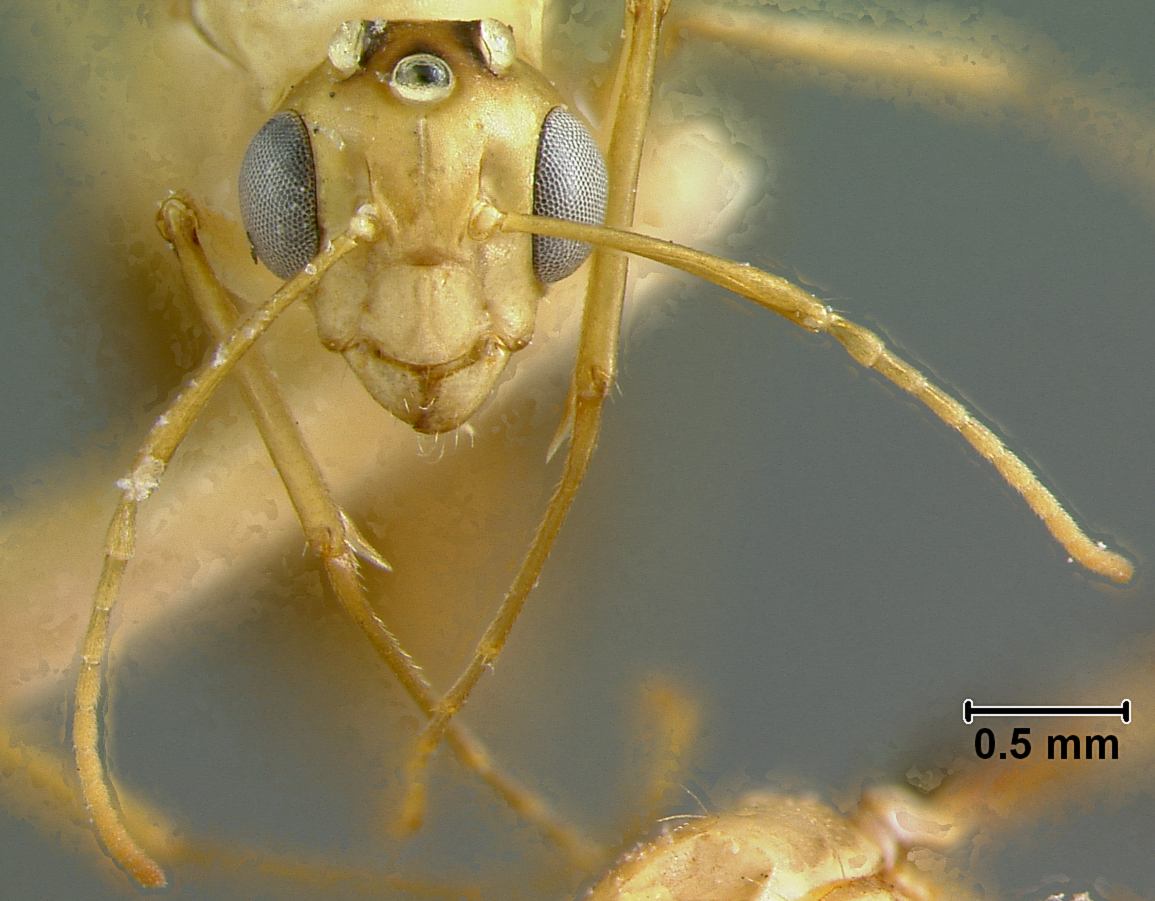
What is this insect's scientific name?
Camponotus macilentus
